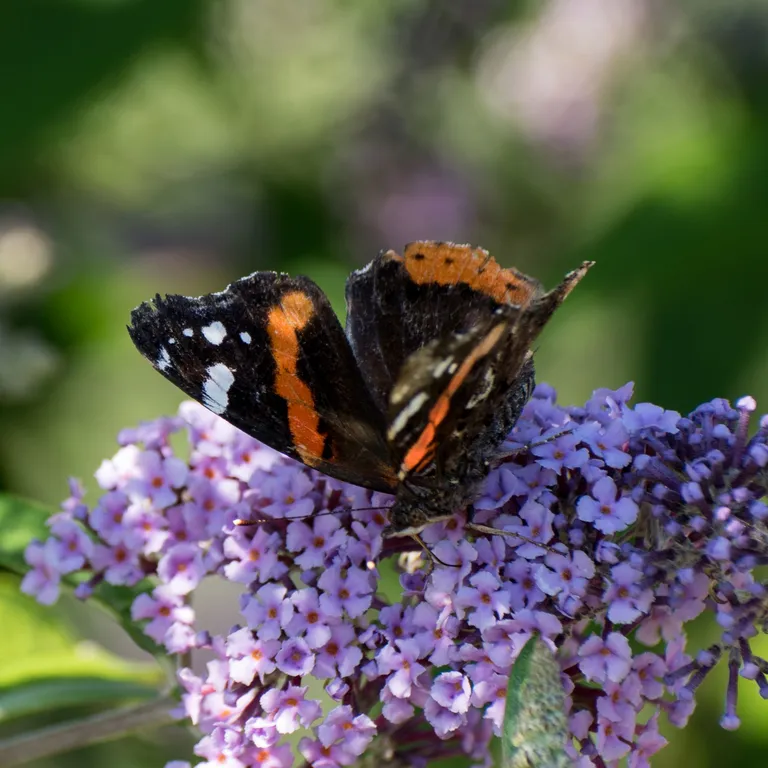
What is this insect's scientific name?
Vanessa atalanta
